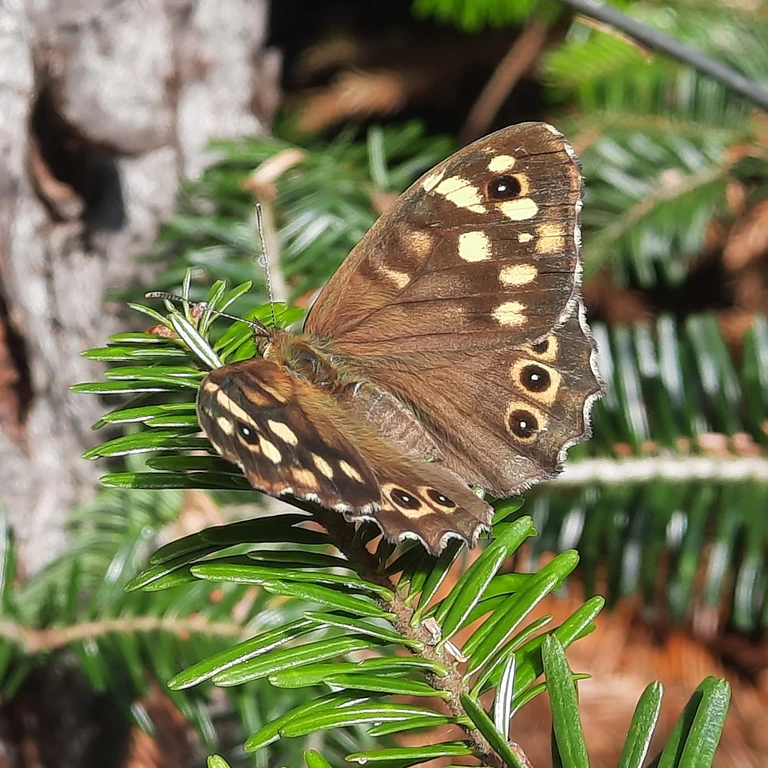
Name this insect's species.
Pararge aegeria
